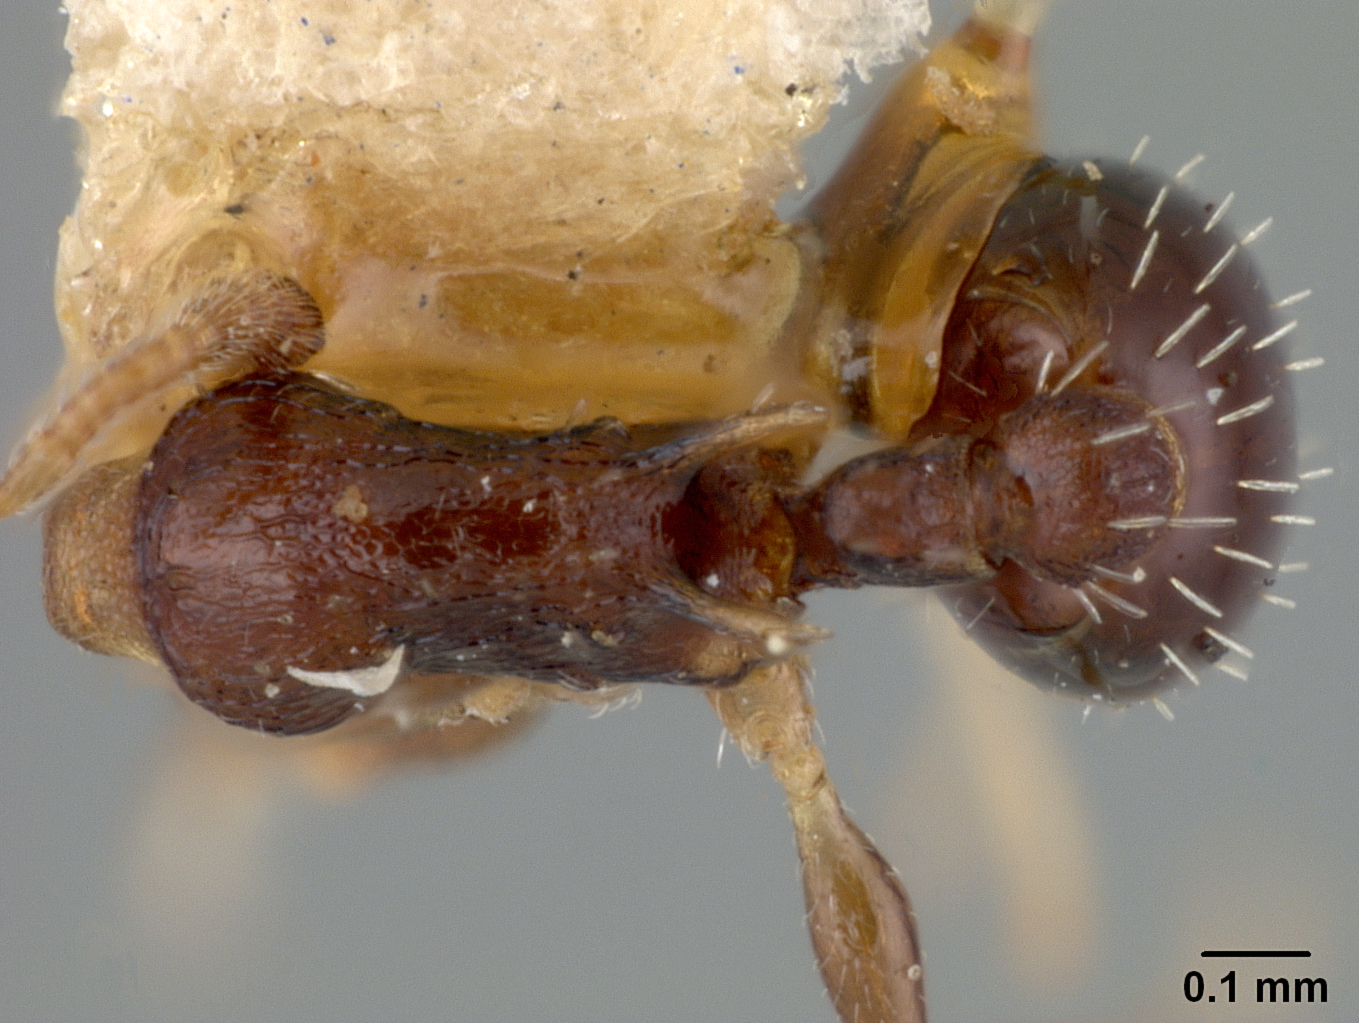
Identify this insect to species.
Leptothorax longispinosus
